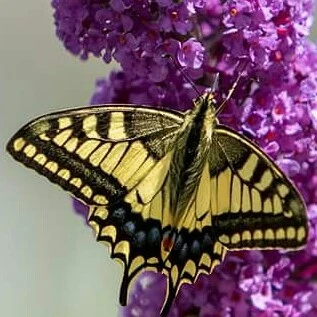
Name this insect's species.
Papilio machaon
